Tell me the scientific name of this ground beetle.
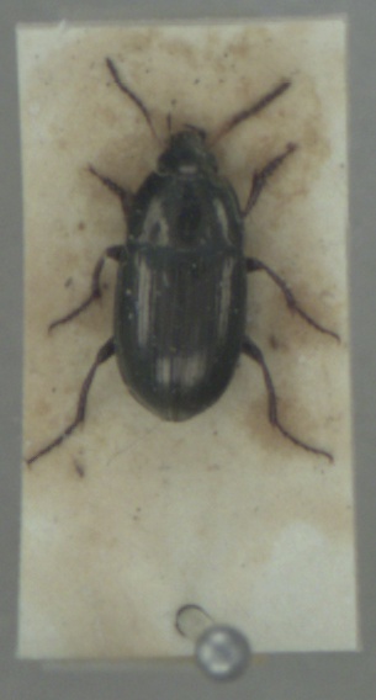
Amara aenea
